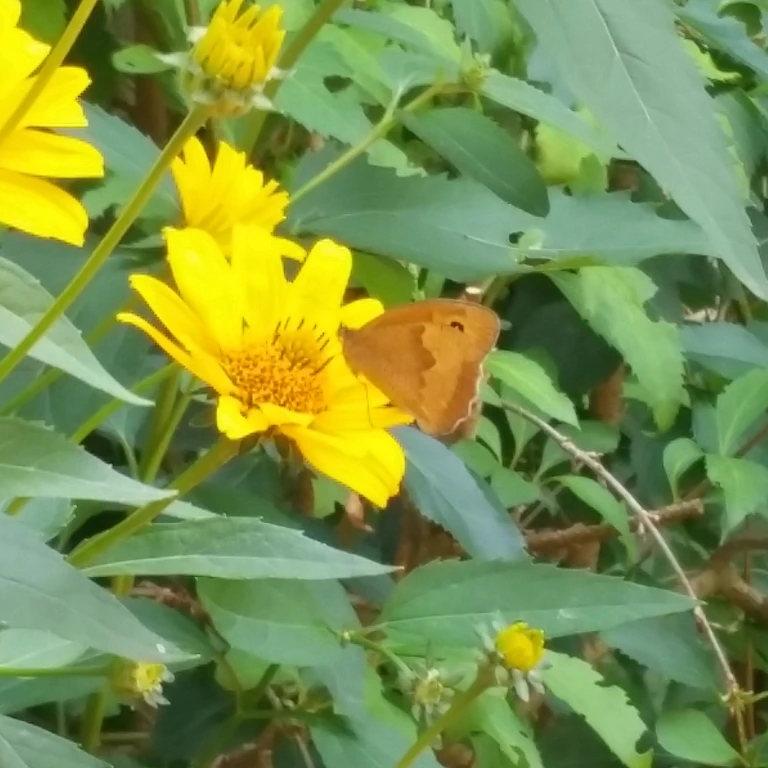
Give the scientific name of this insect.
Maniola jurtina
